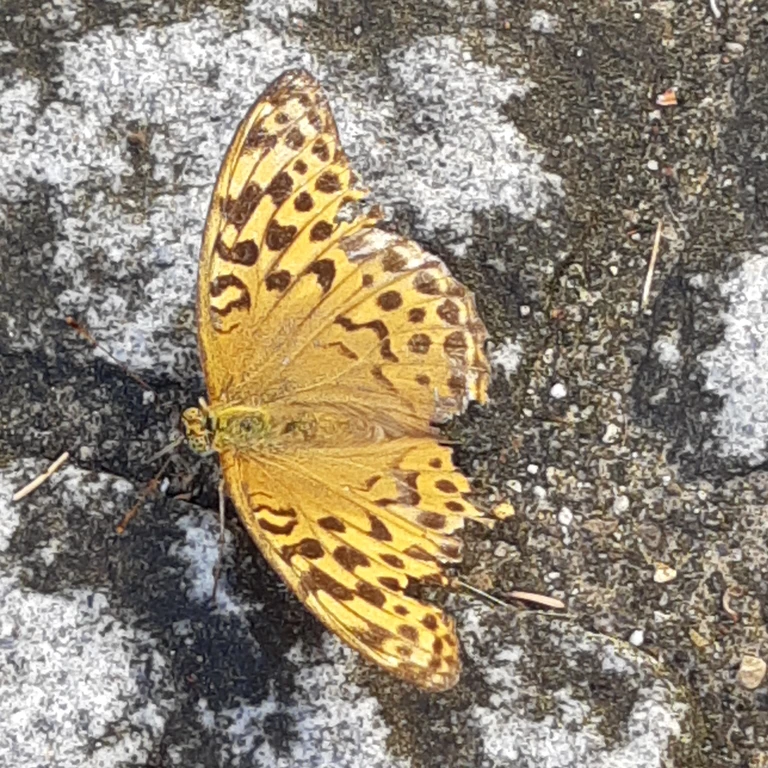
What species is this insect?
Argynnis paphia
